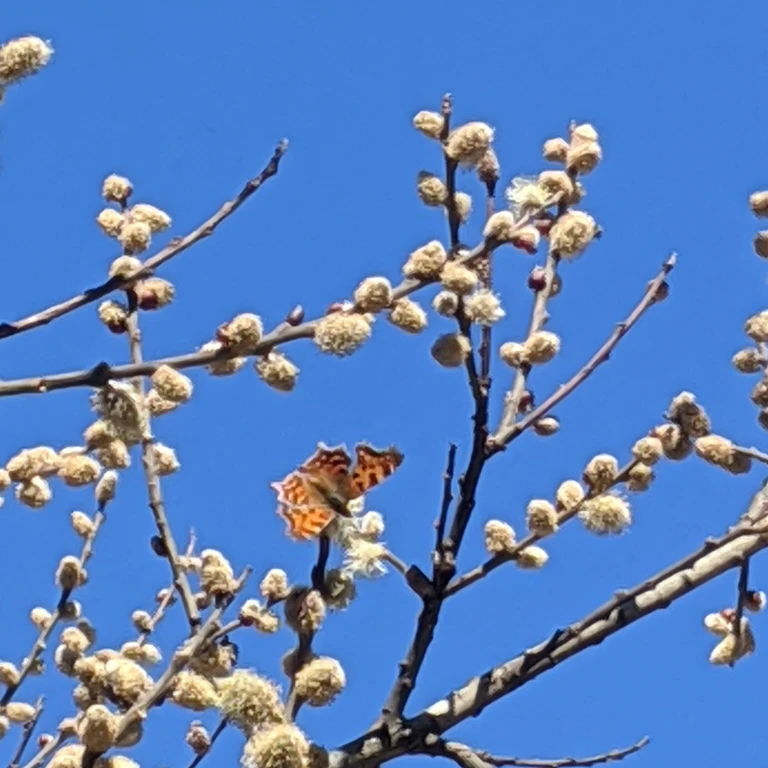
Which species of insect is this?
Polygonia c-album
